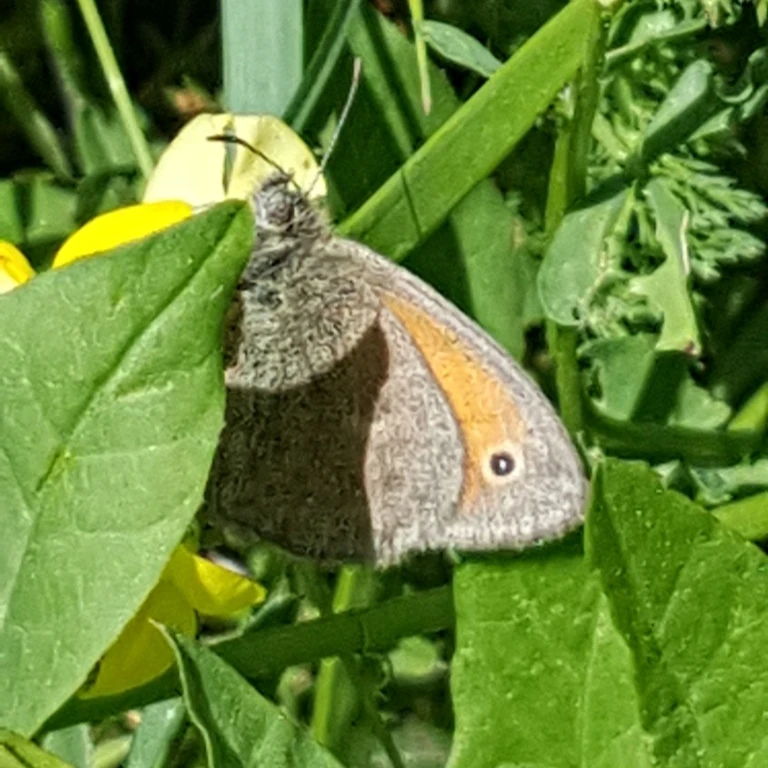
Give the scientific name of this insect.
Coenonympha pamphilus
